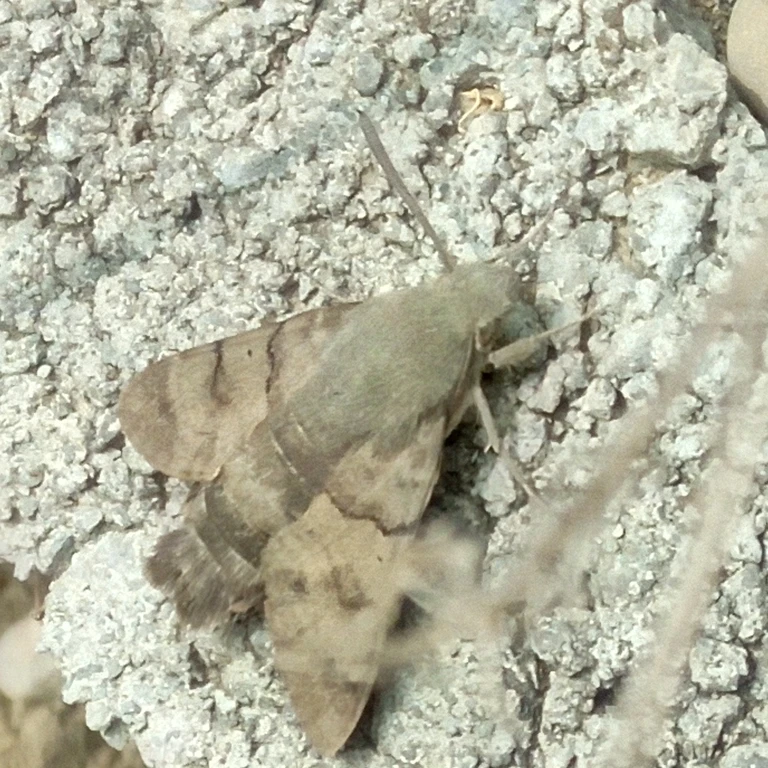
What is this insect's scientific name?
Macroglossum stellatarum
